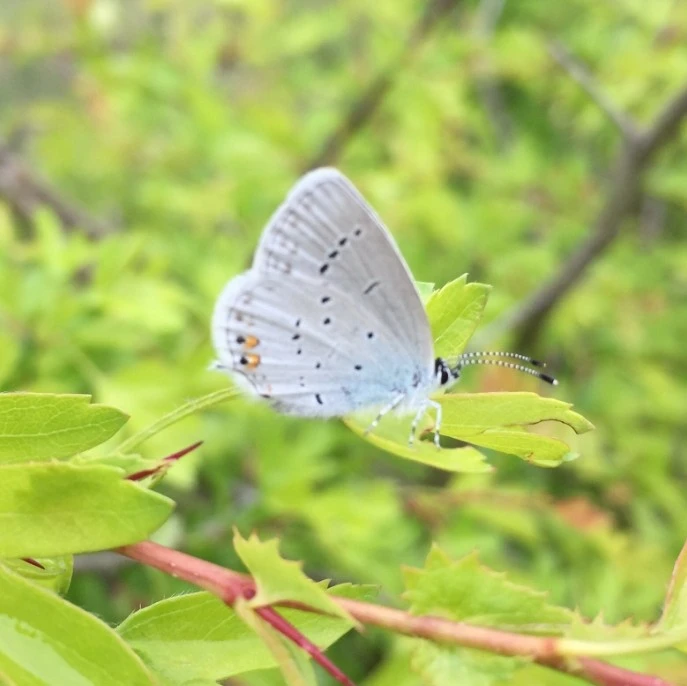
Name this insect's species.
Cupido argiades (also Elkalyce argiades)
